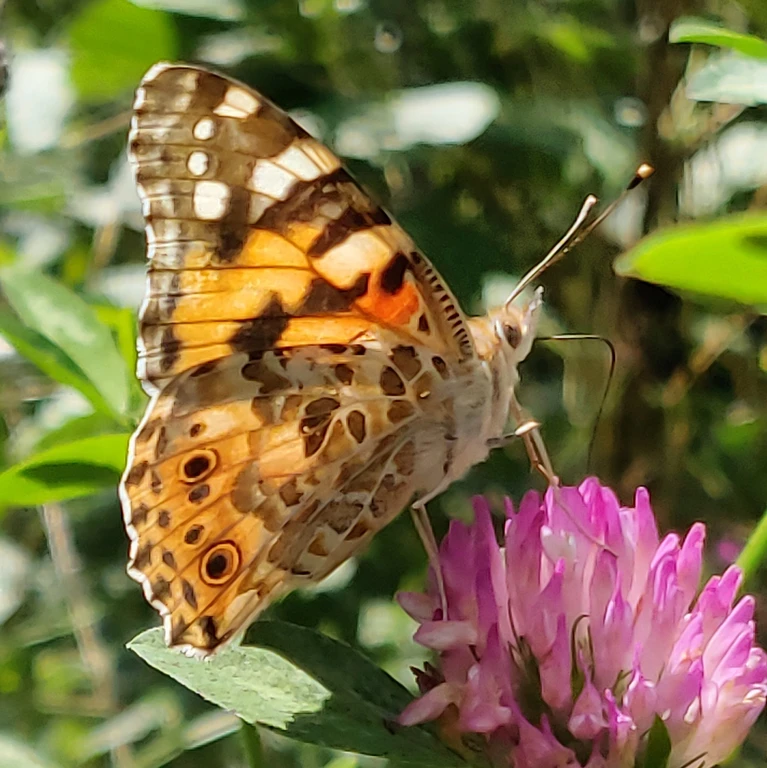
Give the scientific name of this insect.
Vanessa cardui
